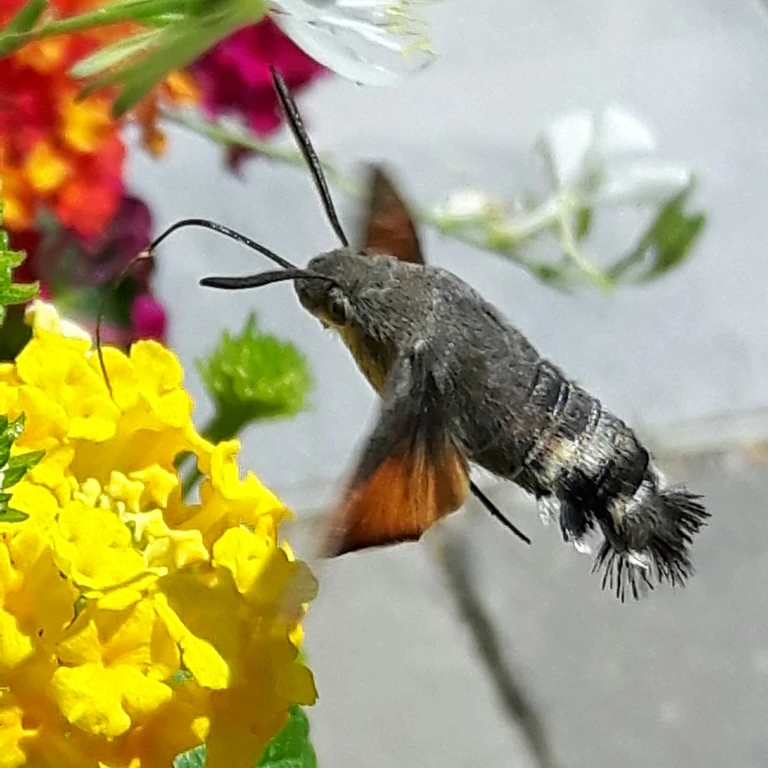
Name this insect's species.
Macroglossum stellatarum
